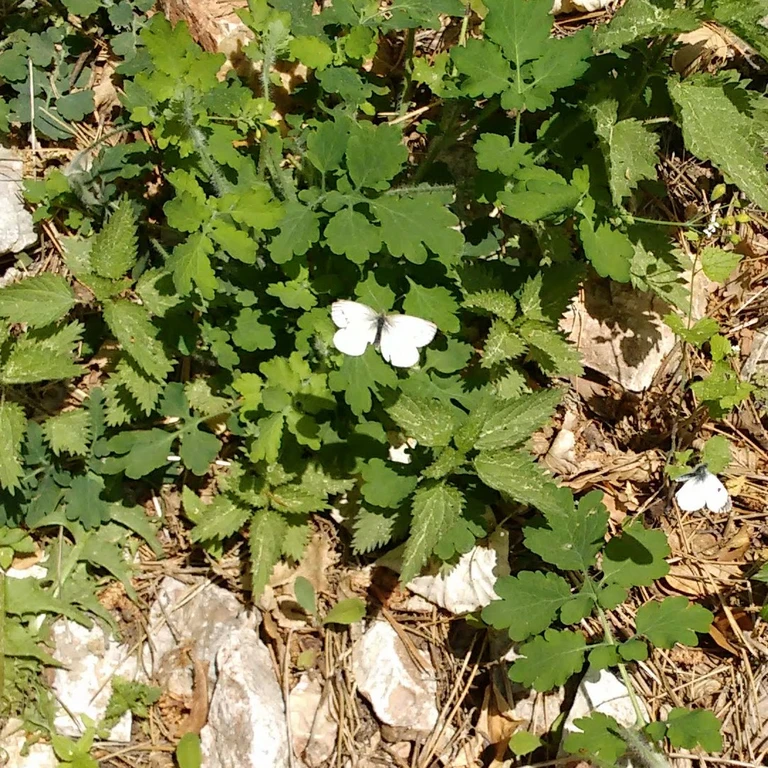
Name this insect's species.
Pieris napi
